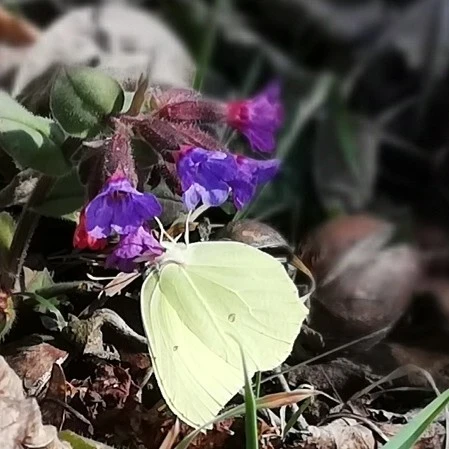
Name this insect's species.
Gonepteryx rhamni
